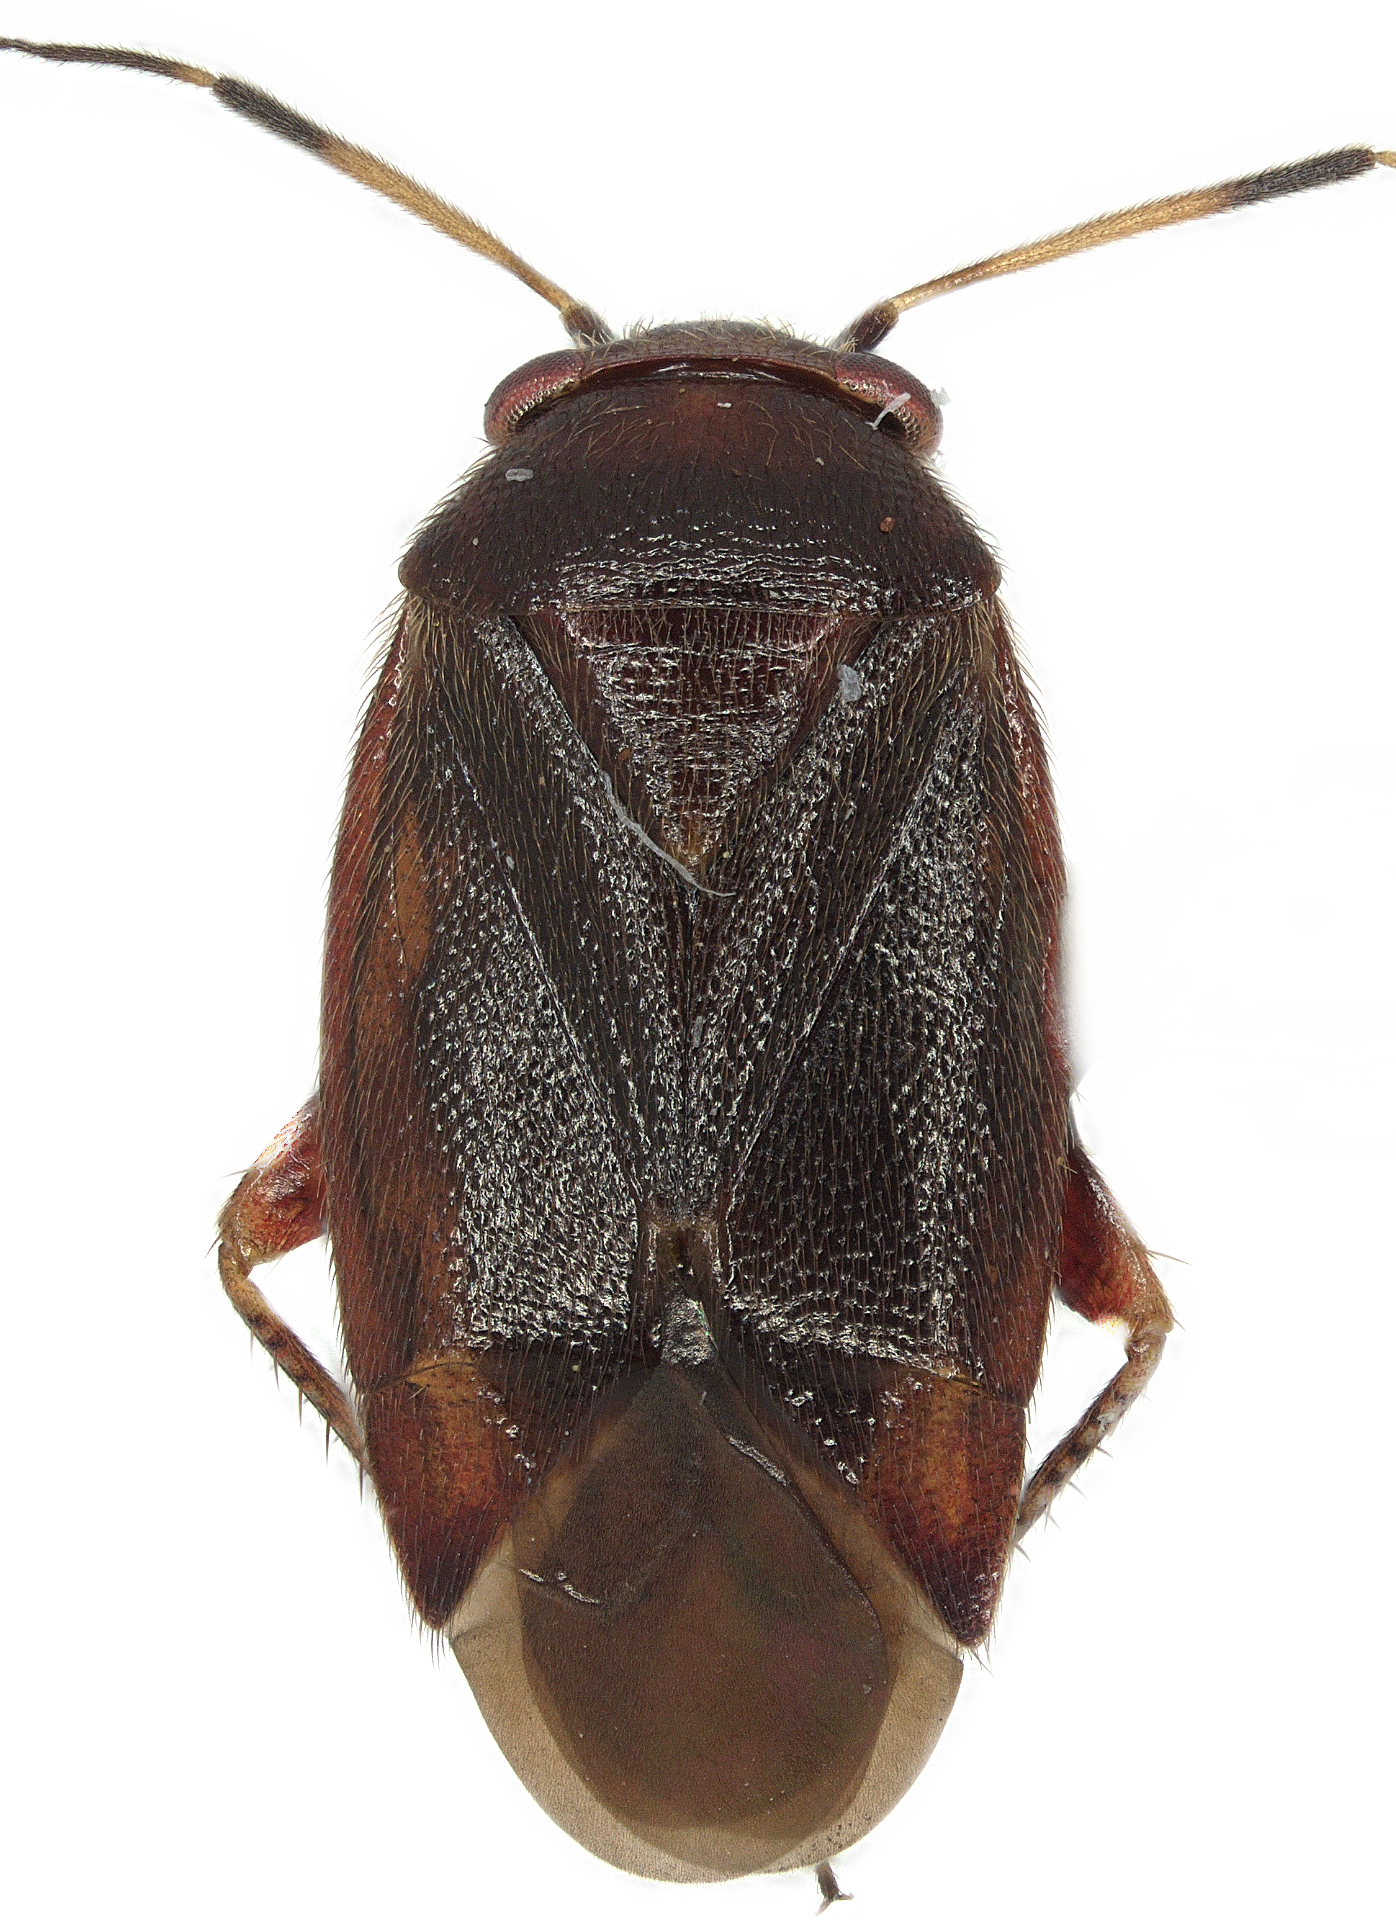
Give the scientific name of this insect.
Sarona aula
